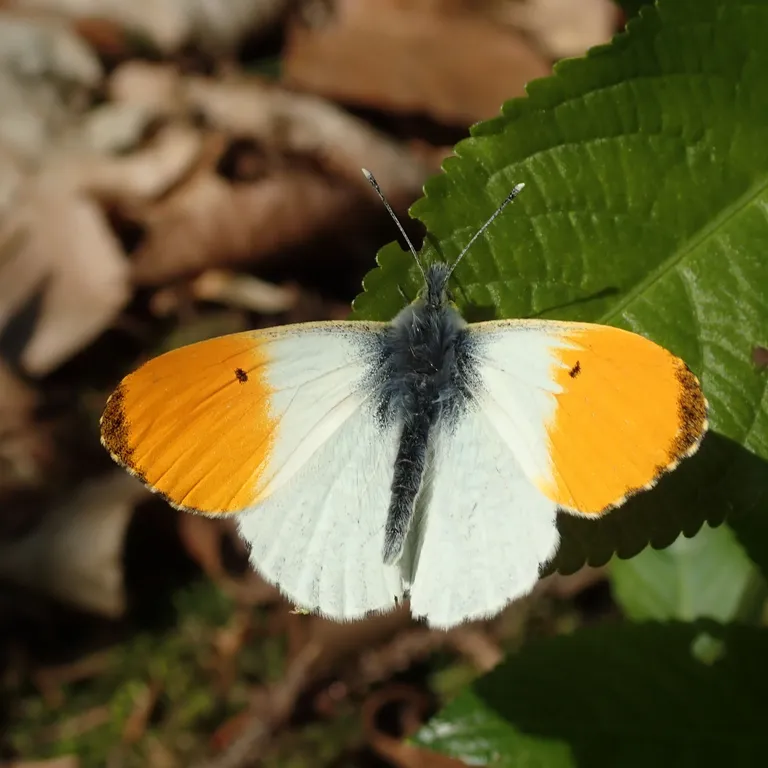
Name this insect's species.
Anthocharis cardamines
